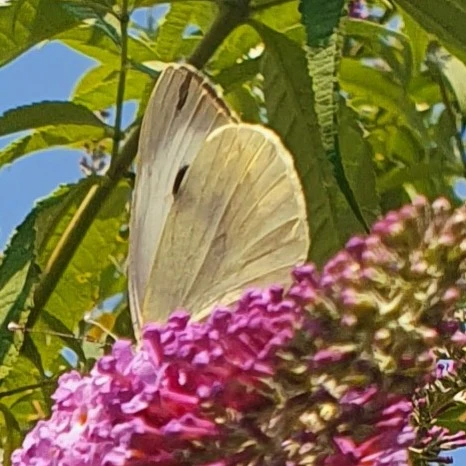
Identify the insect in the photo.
Pieris brassicae
